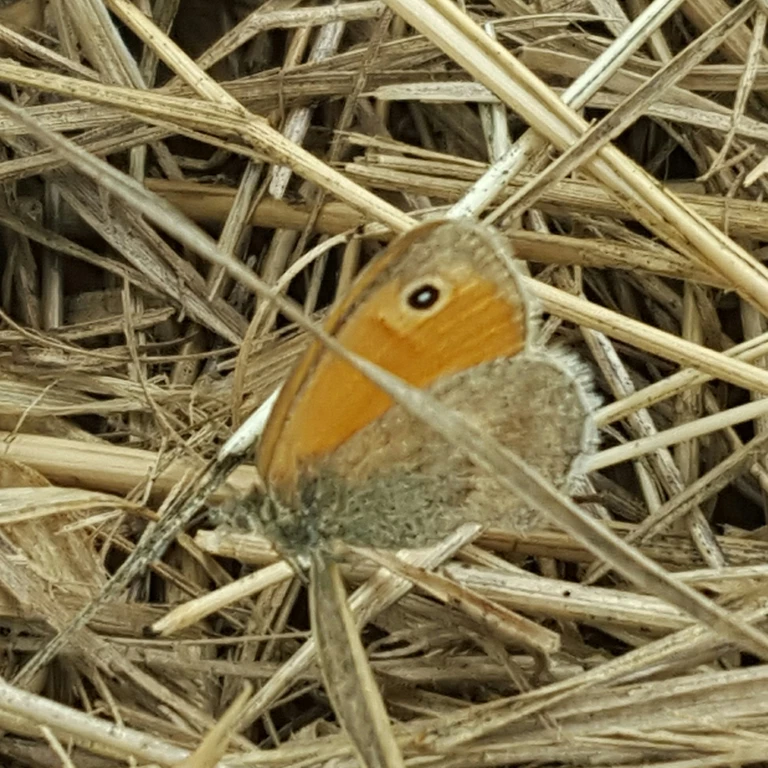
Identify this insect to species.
Coenonympha pamphilus
